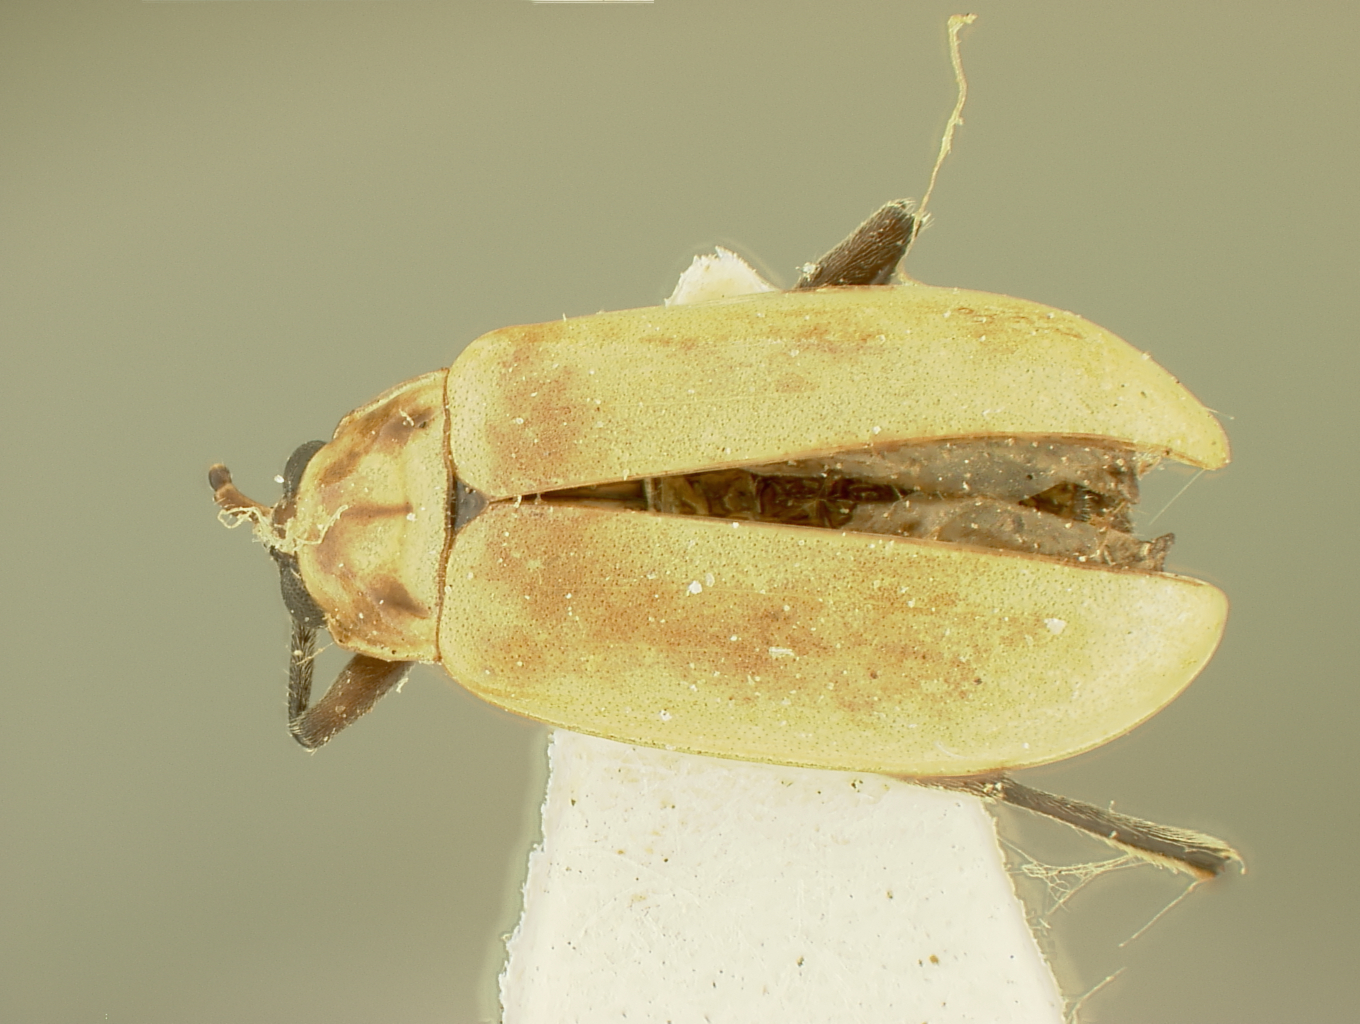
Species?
Lactica matucana
